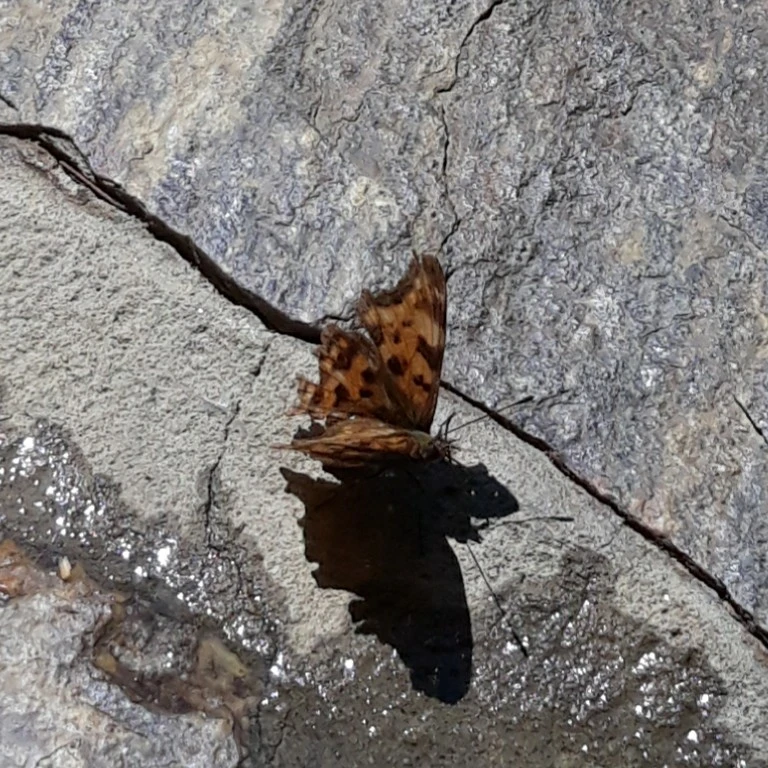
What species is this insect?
Polygonia c-album
